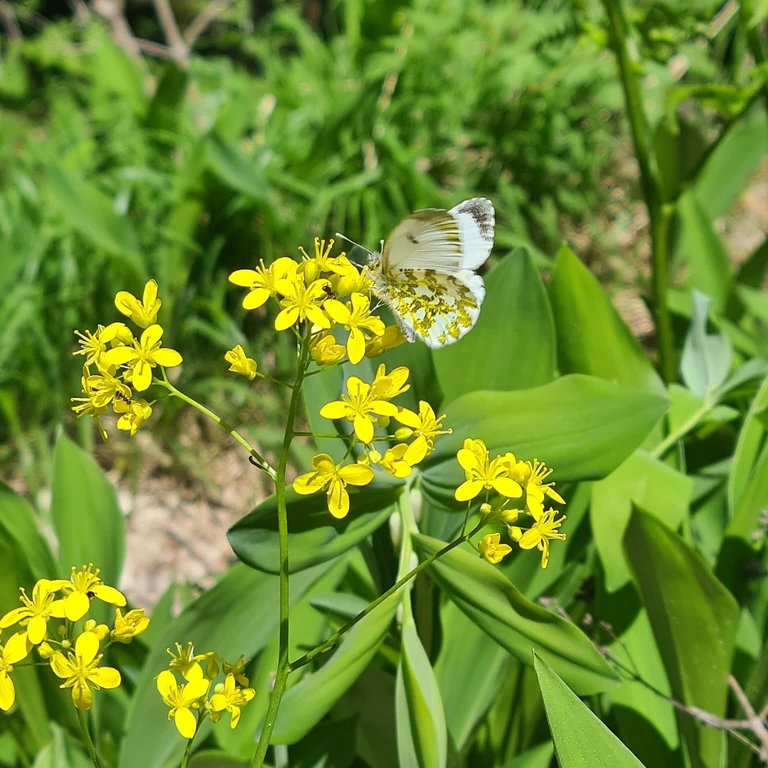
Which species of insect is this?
Anthocharis cardamines
